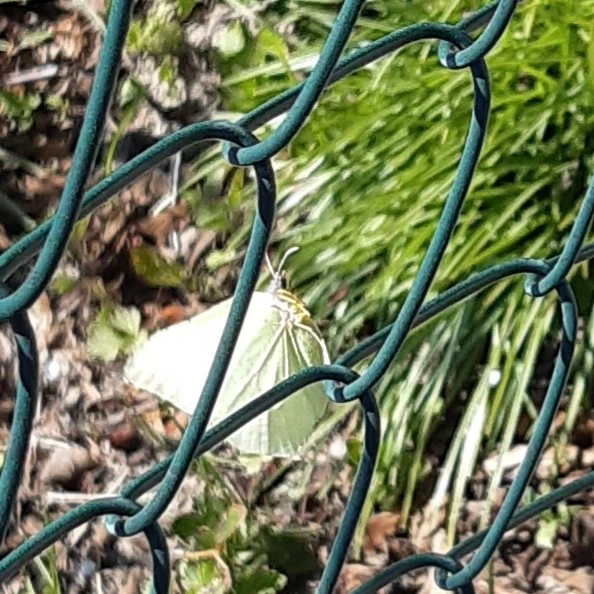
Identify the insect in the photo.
Gonepteryx rhamni
